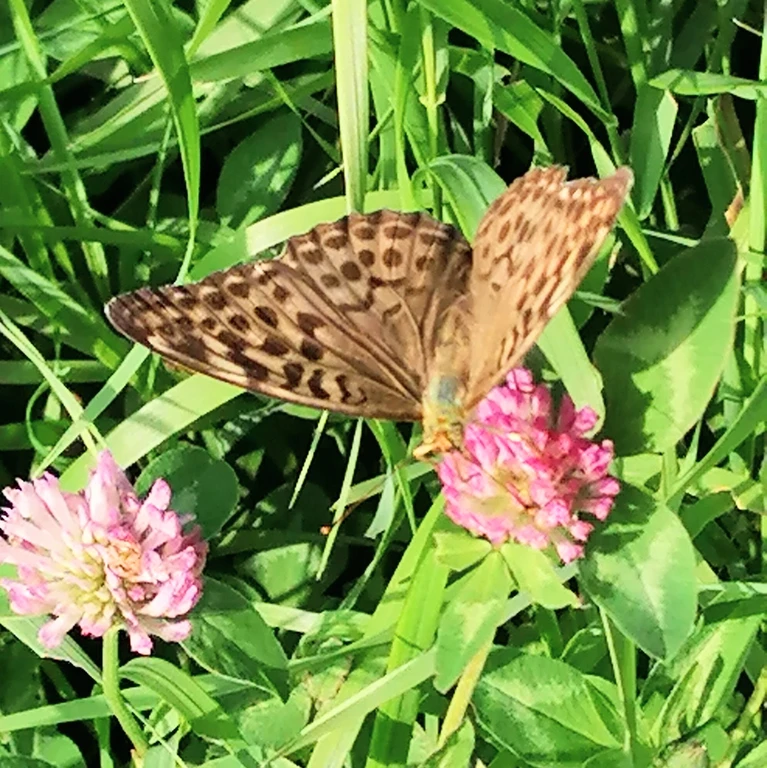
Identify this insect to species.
Argynnis paphia
